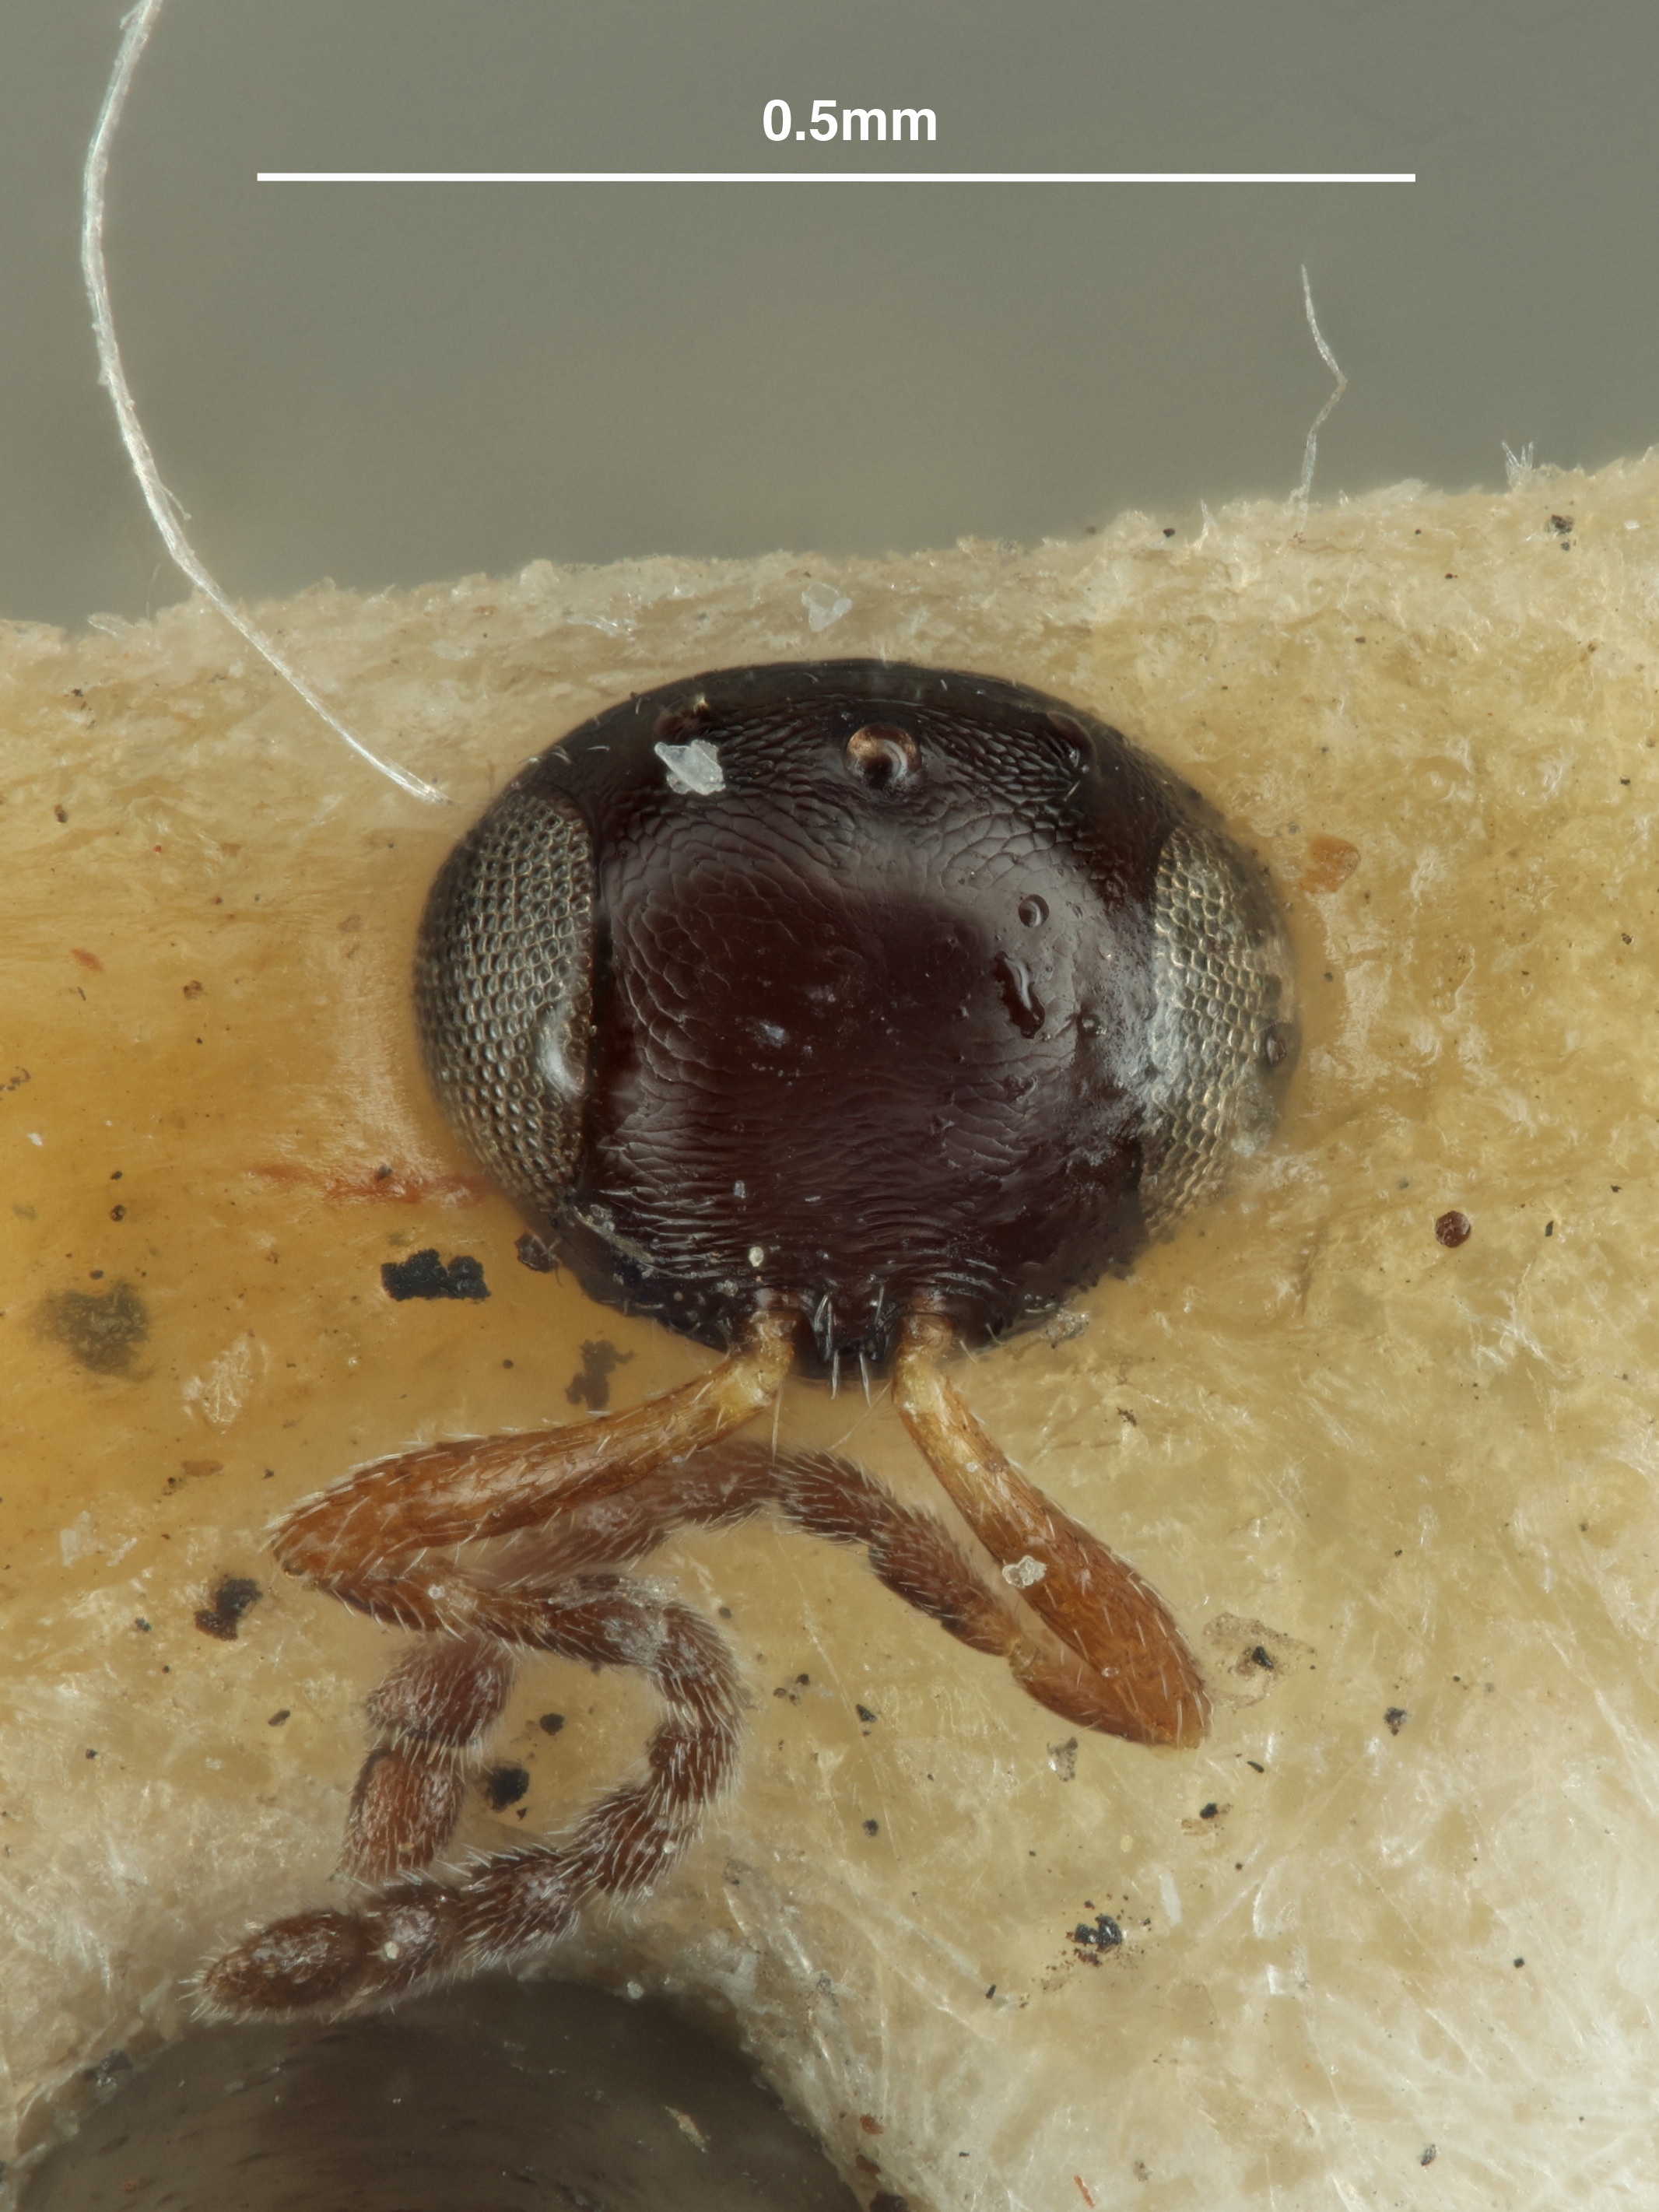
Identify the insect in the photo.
Epimeces americanus
